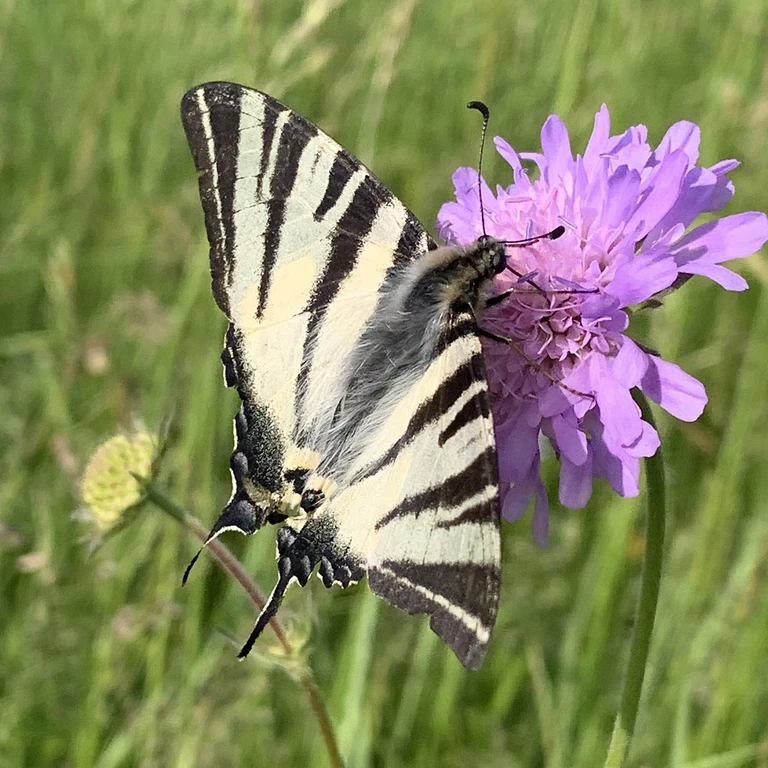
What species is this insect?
Iphiclides podalirius
